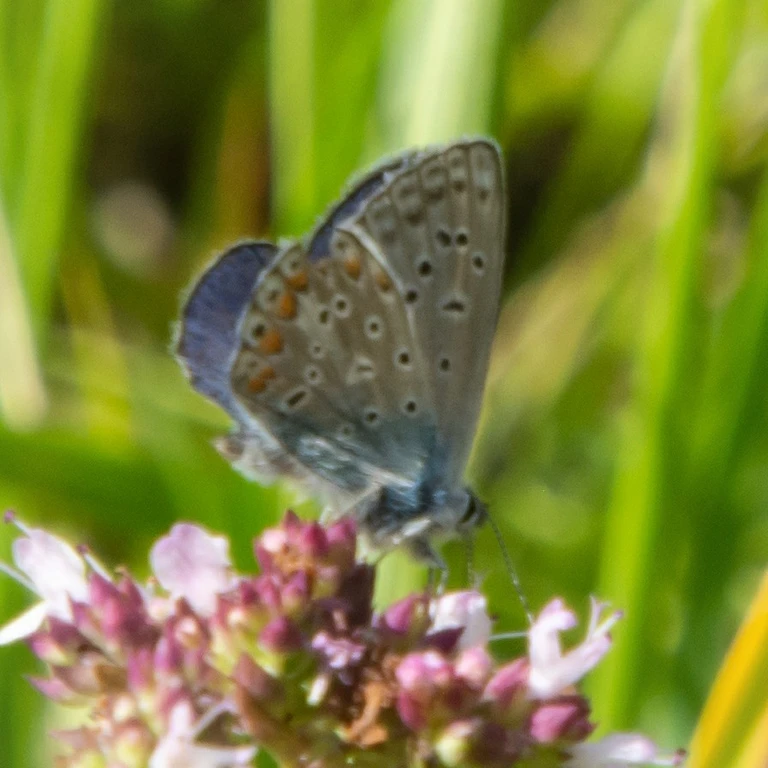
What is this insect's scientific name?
Polyommatus icarus
